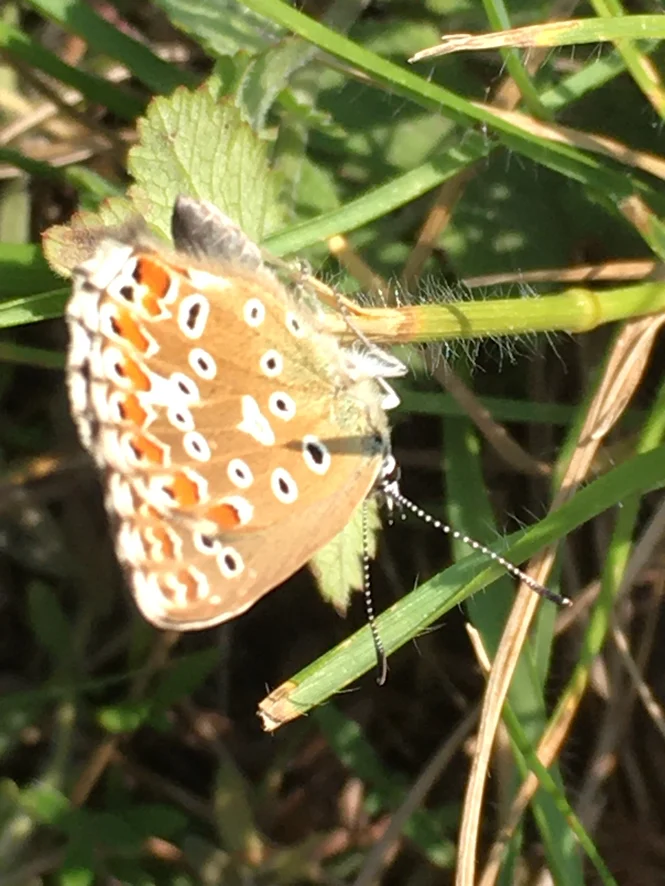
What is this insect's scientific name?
Lysandra bellargus
